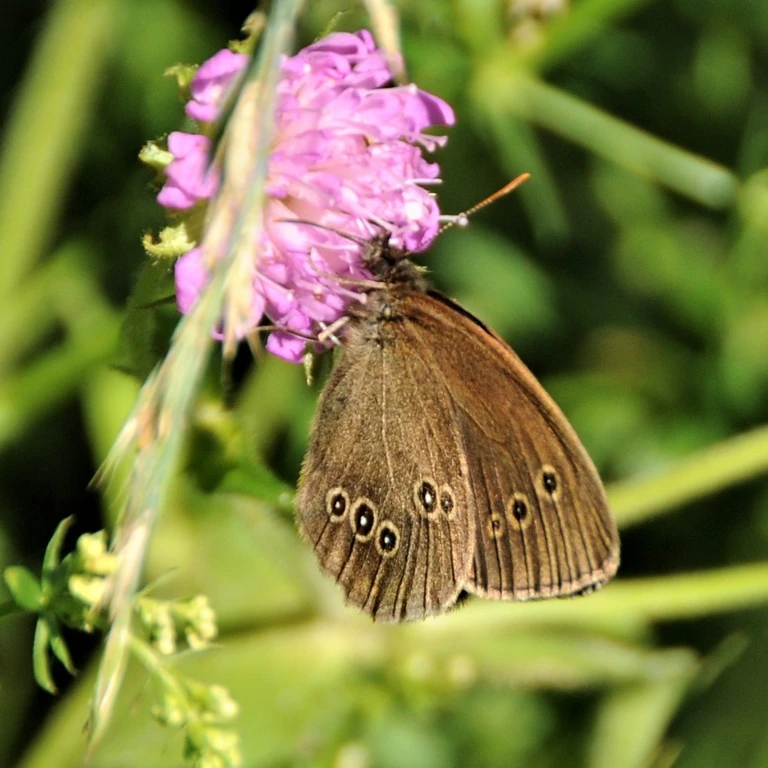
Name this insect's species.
Aphantopus hyperantus
